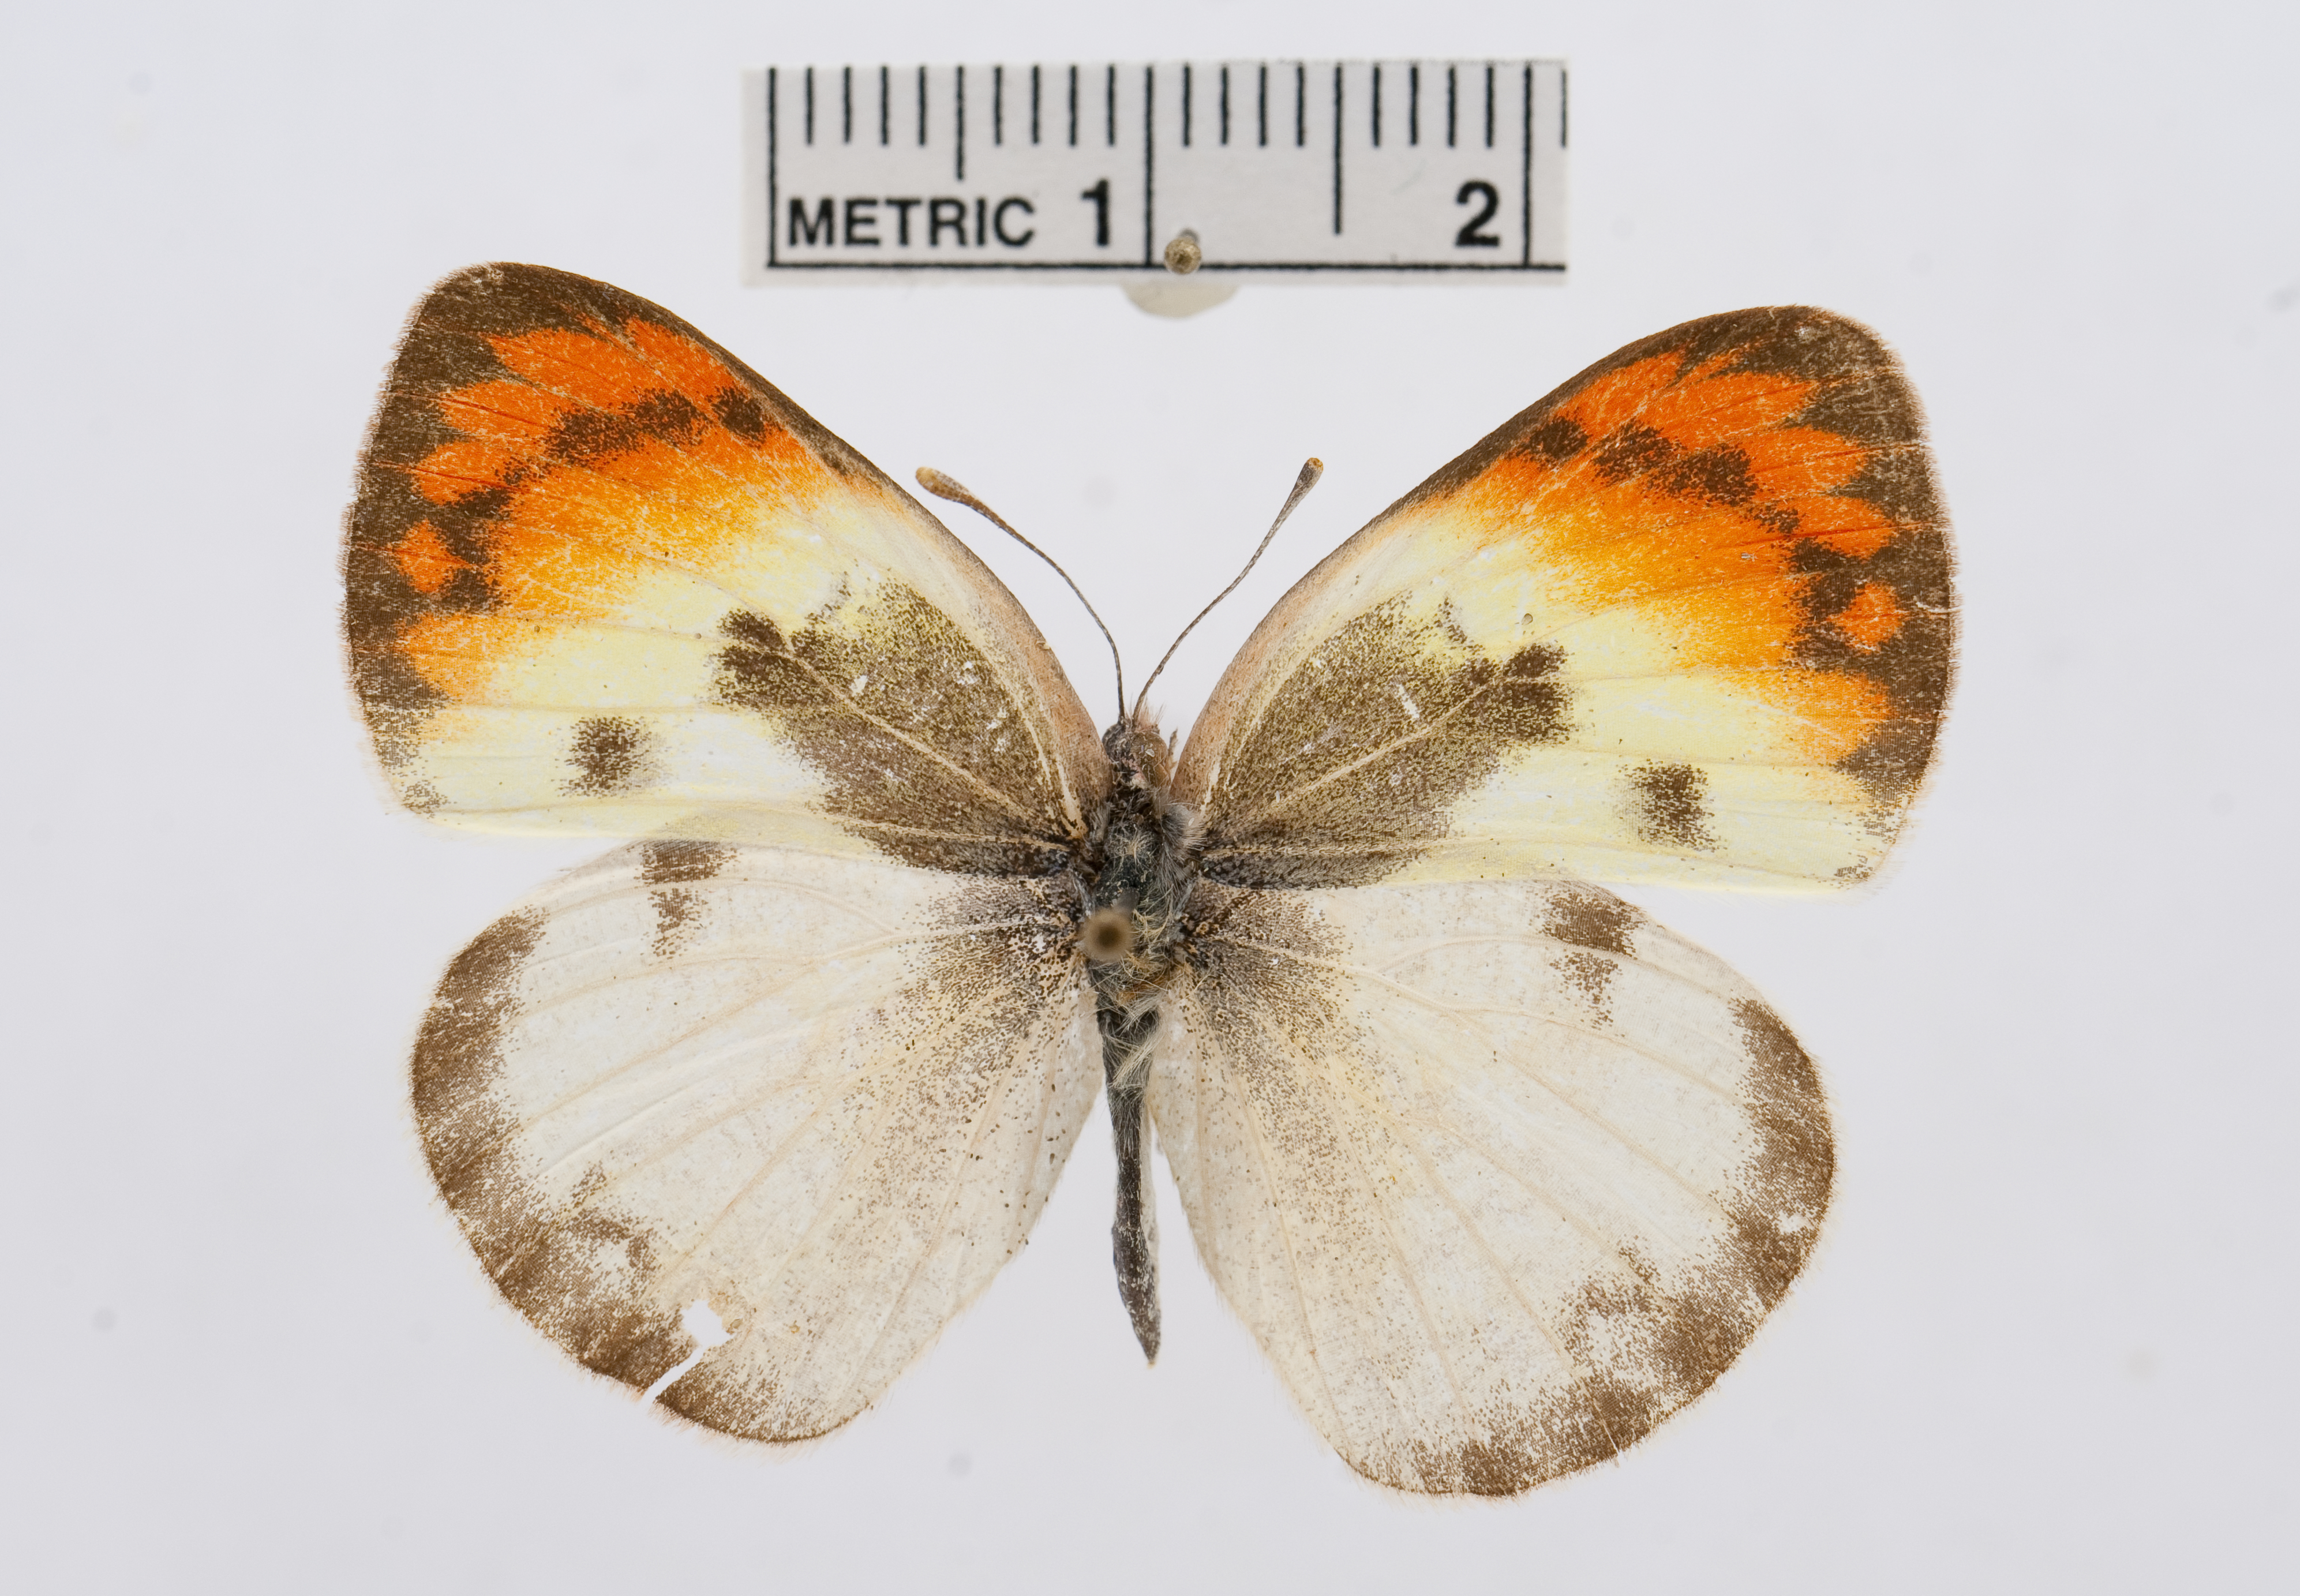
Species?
Colotis evenina
